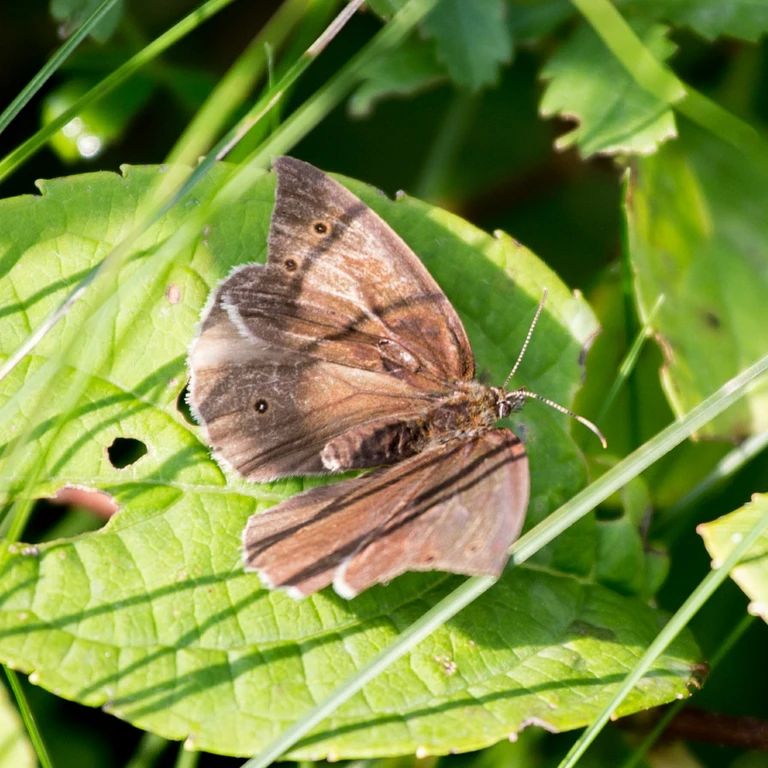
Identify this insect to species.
Aphantopus hyperantus
